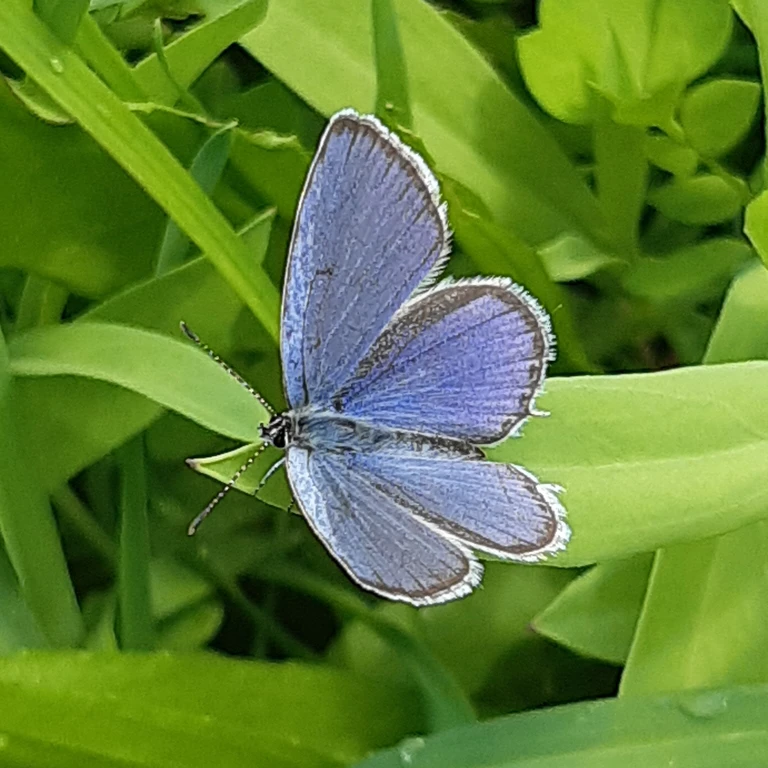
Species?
Cupido argiades (also Elkalyce argiades)
